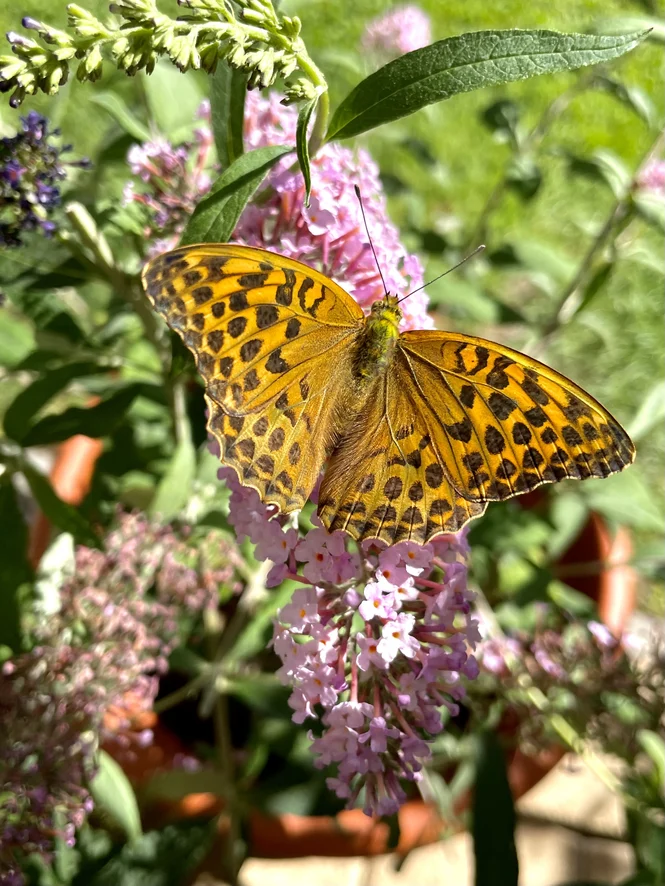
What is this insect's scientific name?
Argynnis paphia
